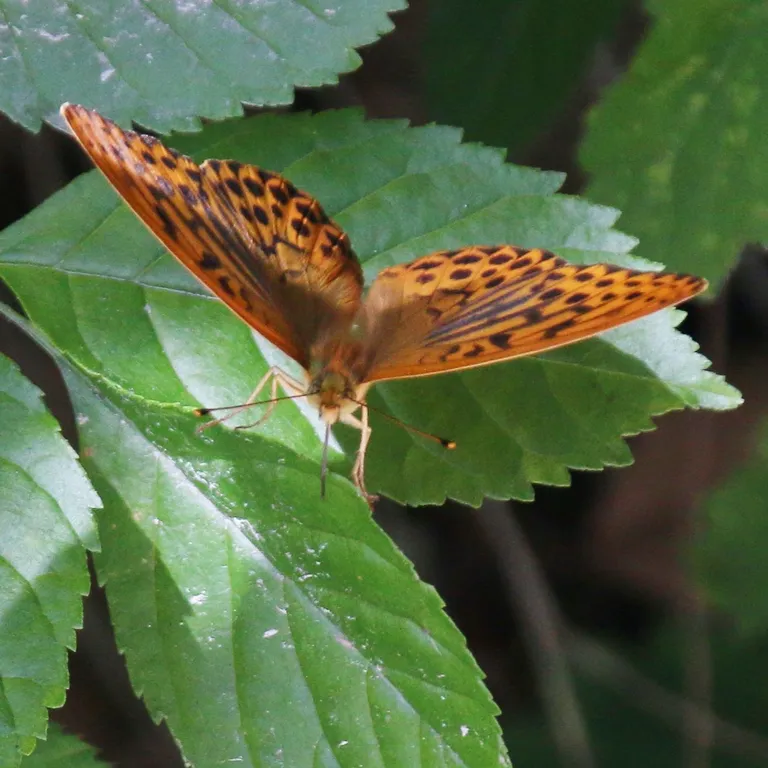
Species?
Argynnis paphia
